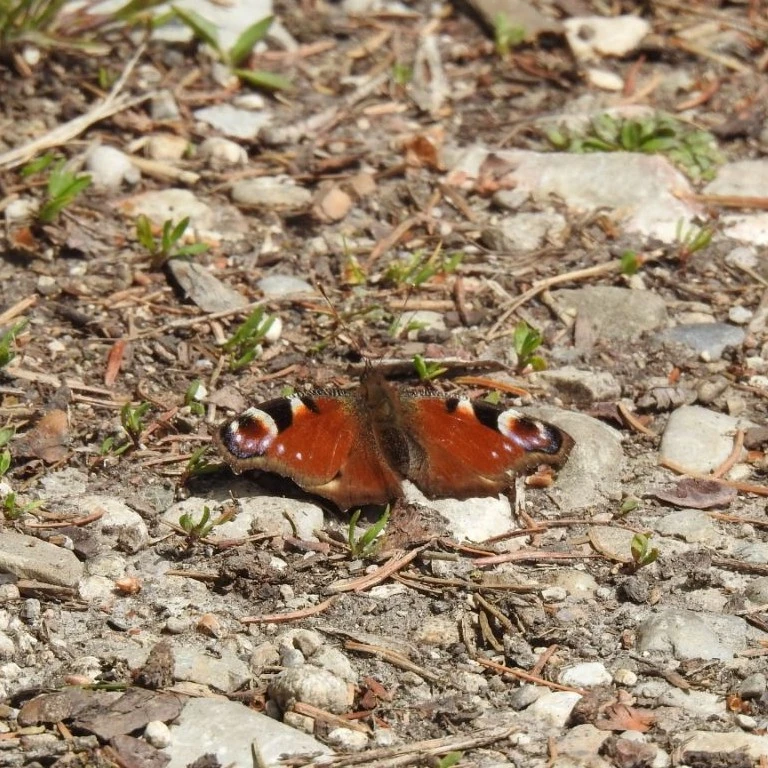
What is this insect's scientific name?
Aglais io
